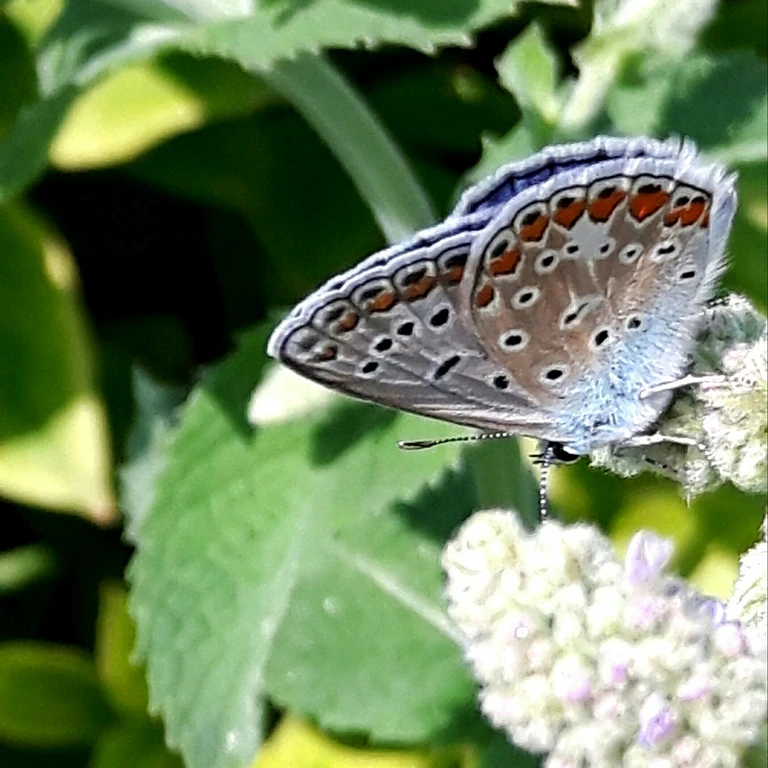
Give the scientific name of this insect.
Polyommatus icarus
